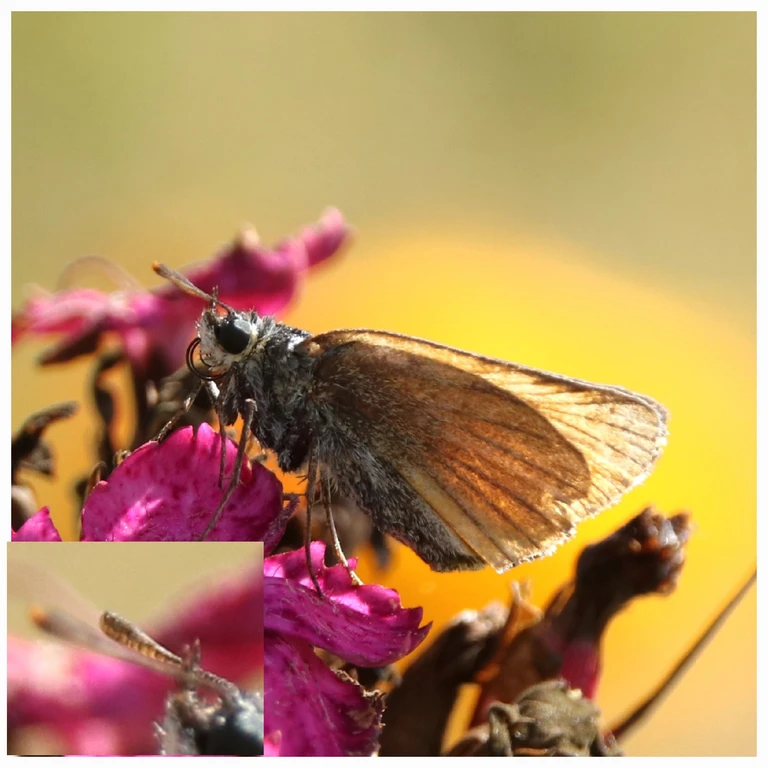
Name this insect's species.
Thymelicus sylvestris
